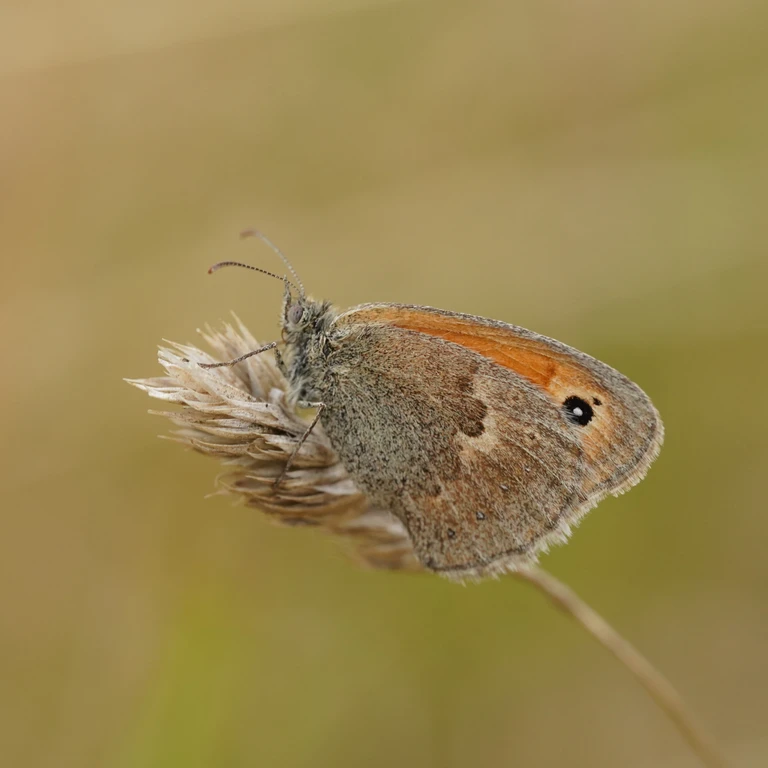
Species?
Coenonympha pamphilus
